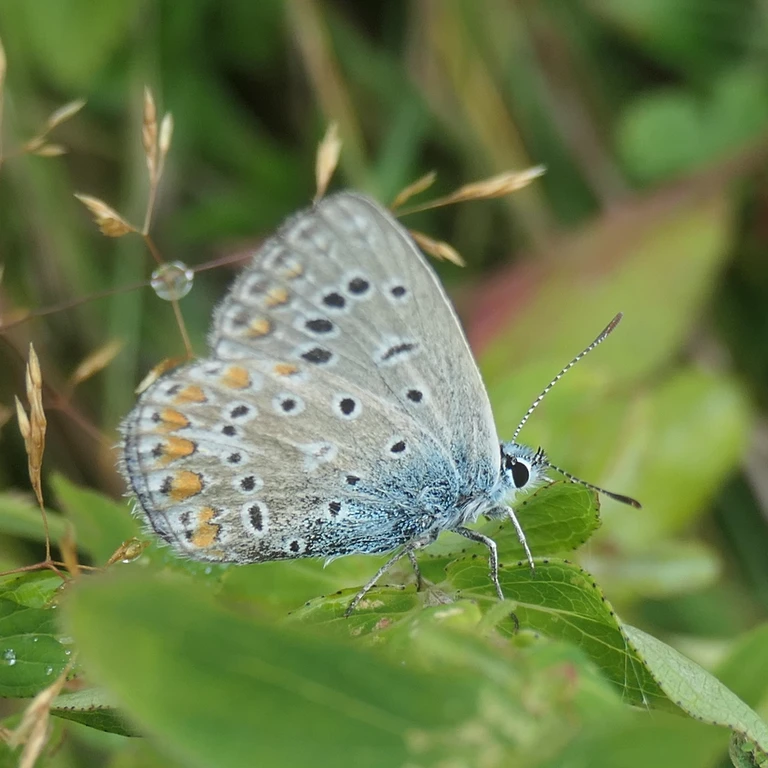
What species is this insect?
Polyommatus icarus
